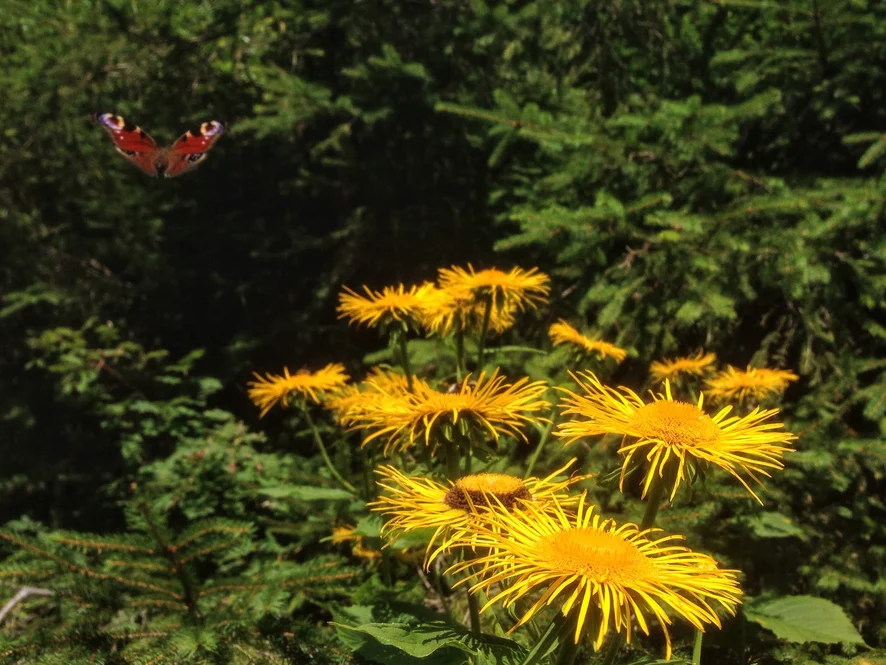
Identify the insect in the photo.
Aglais io
